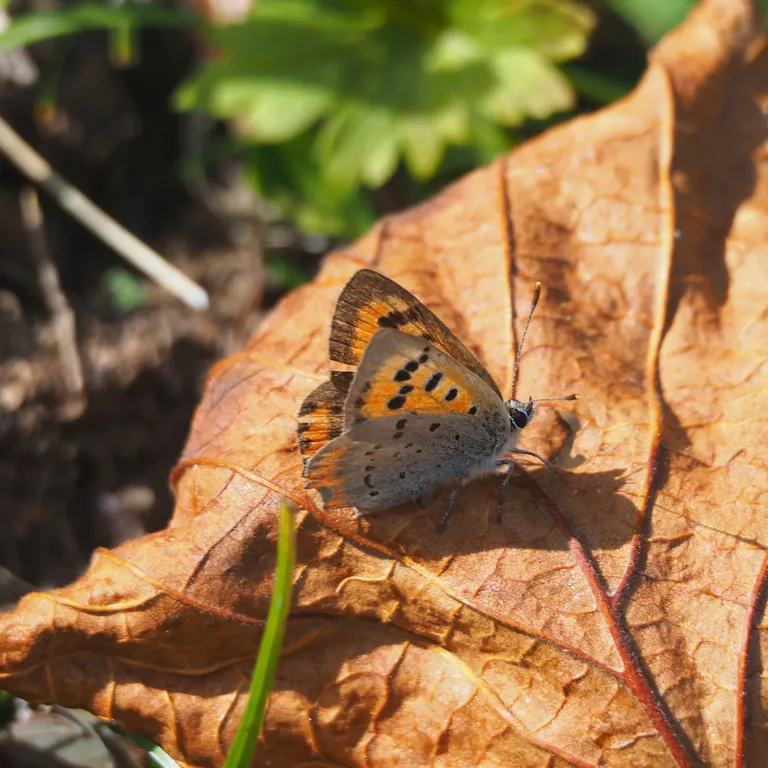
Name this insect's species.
Lycaena phlaeas
